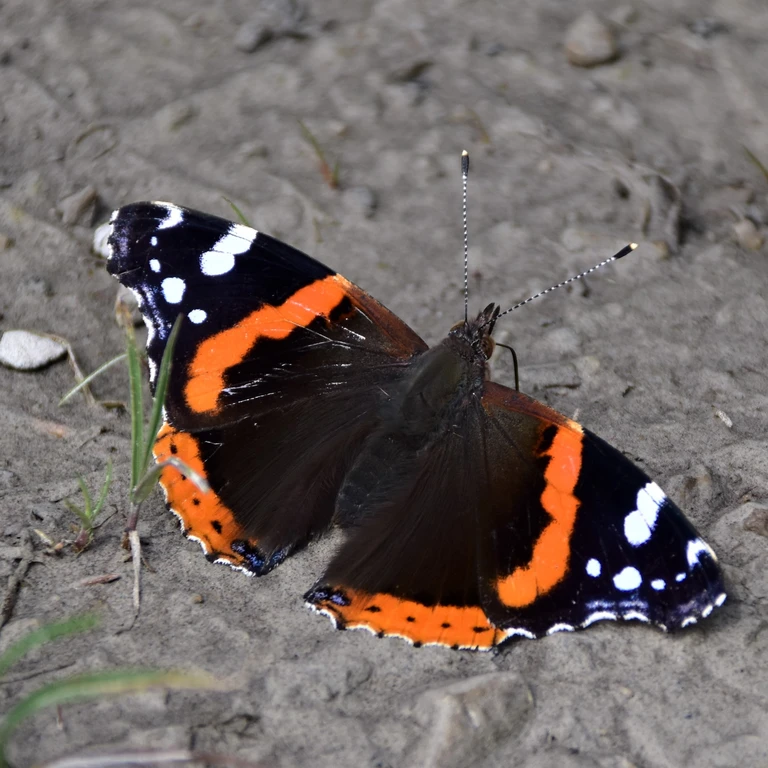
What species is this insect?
Vanessa atalanta
